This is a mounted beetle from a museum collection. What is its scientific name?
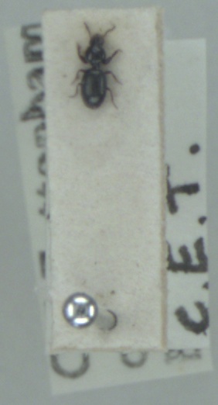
Dyschirius globosus
